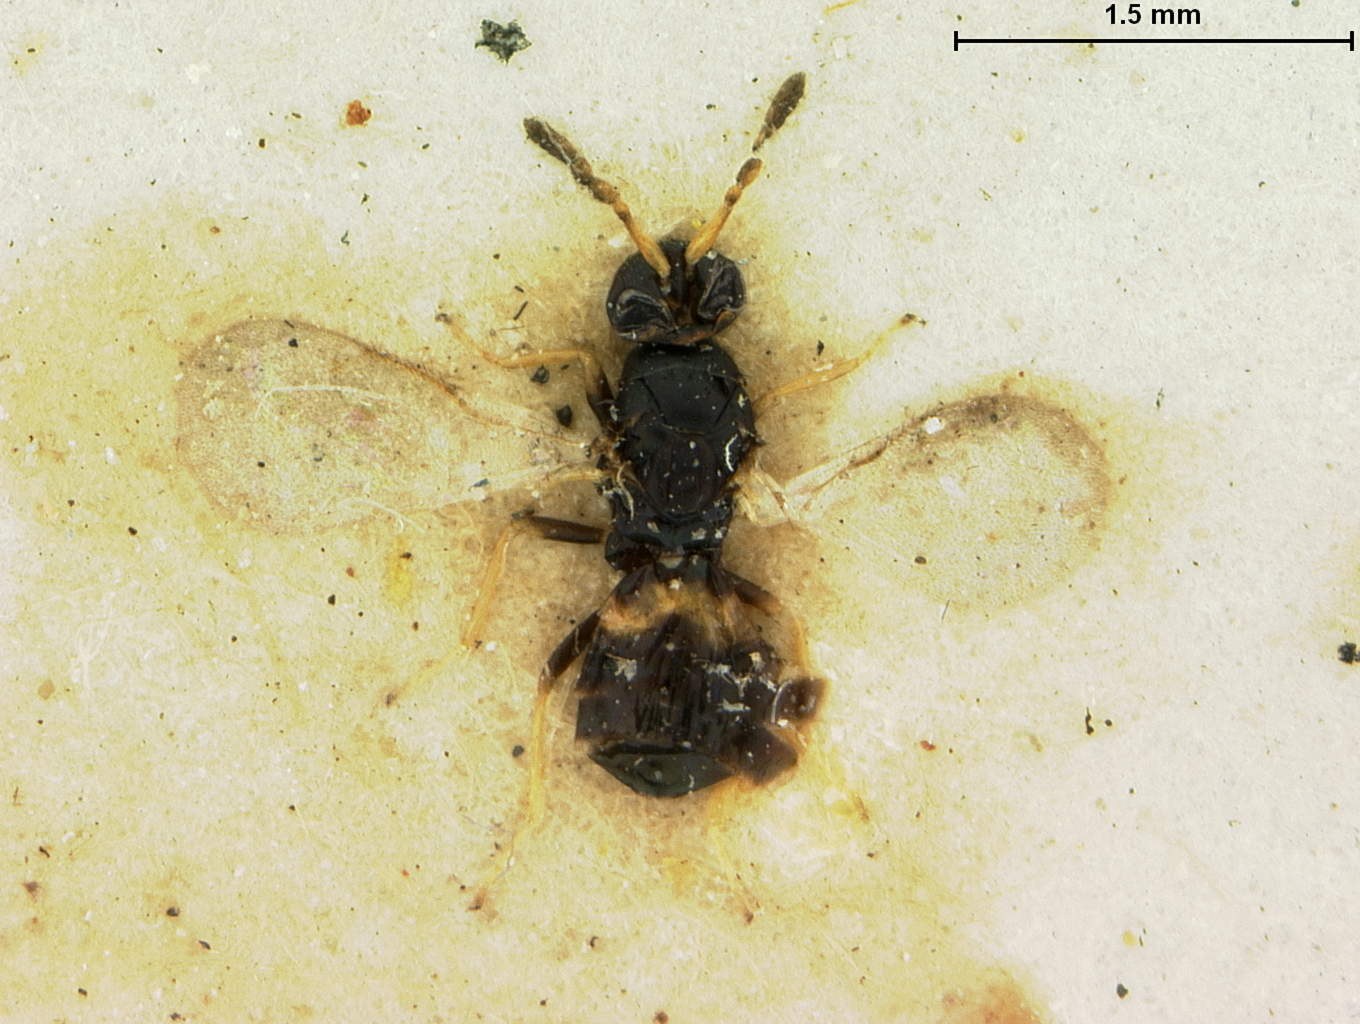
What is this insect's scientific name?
Elachertus basilaris
